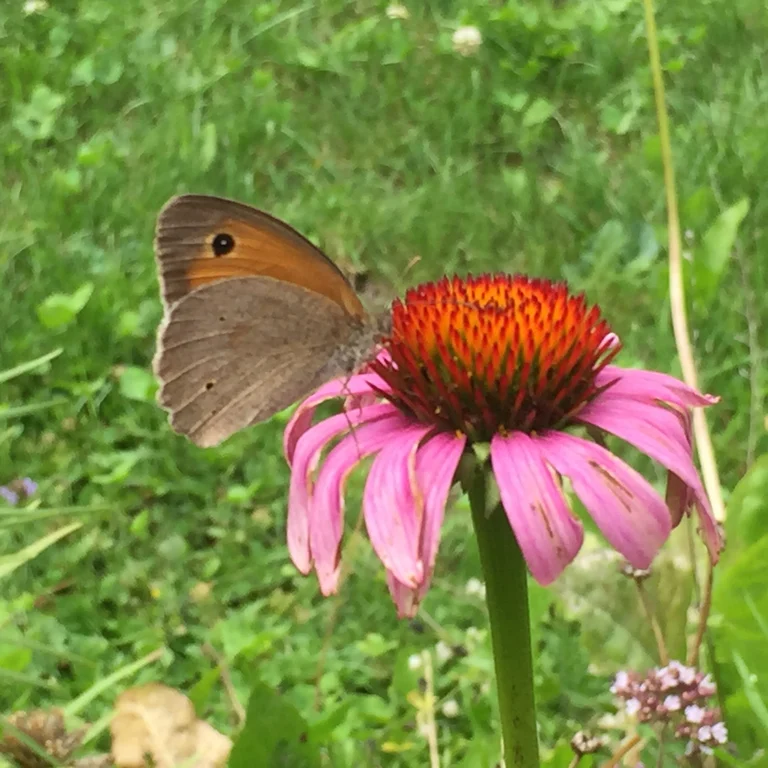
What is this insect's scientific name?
Maniola jurtina
